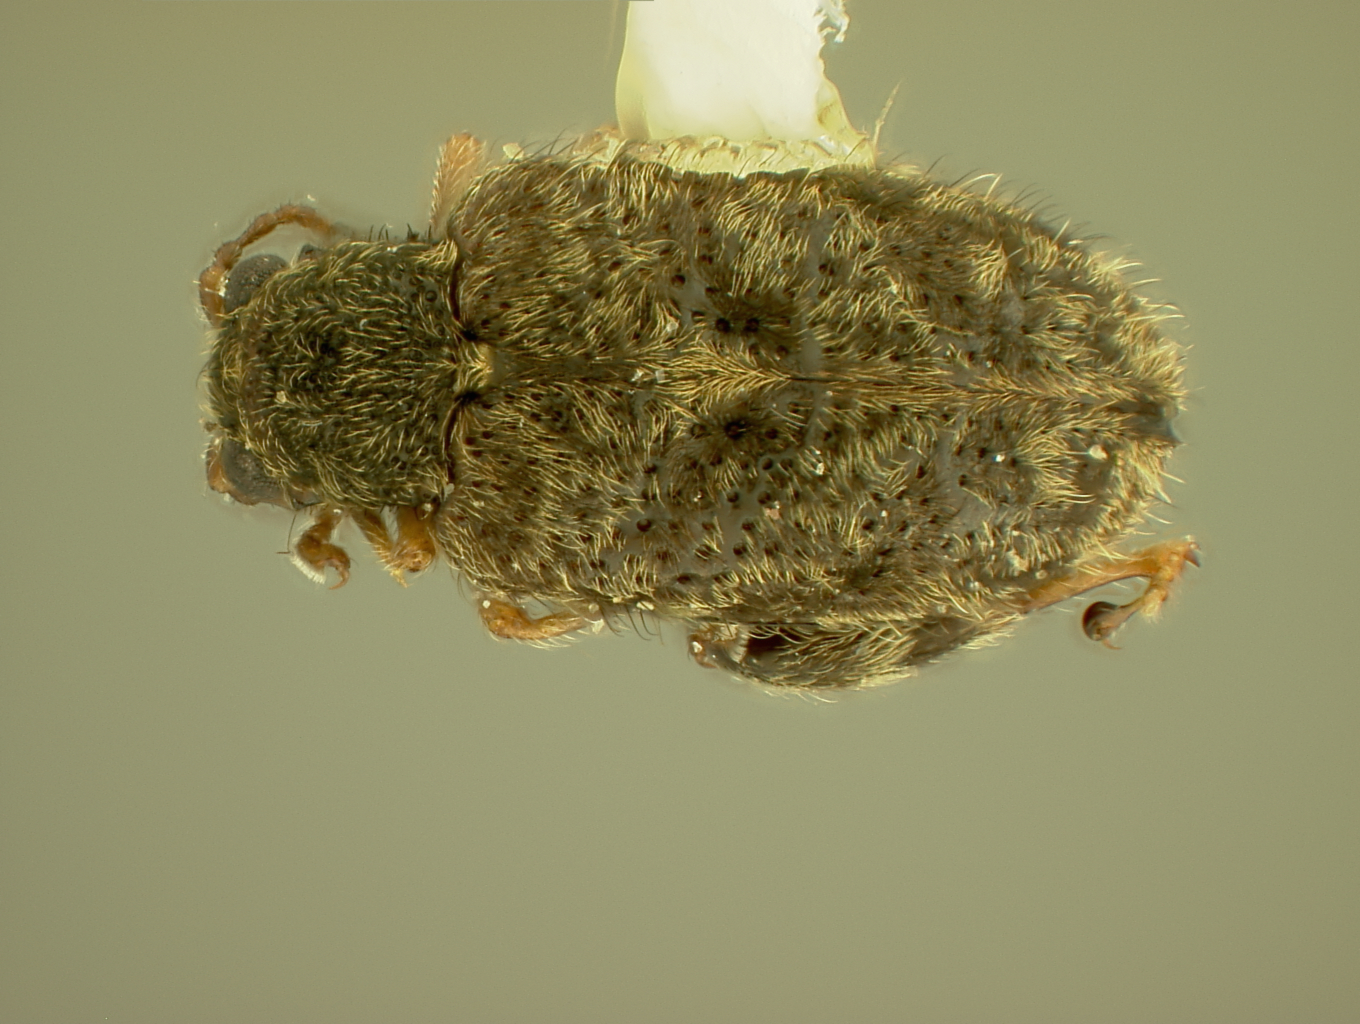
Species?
Distigmoptera foveolata
